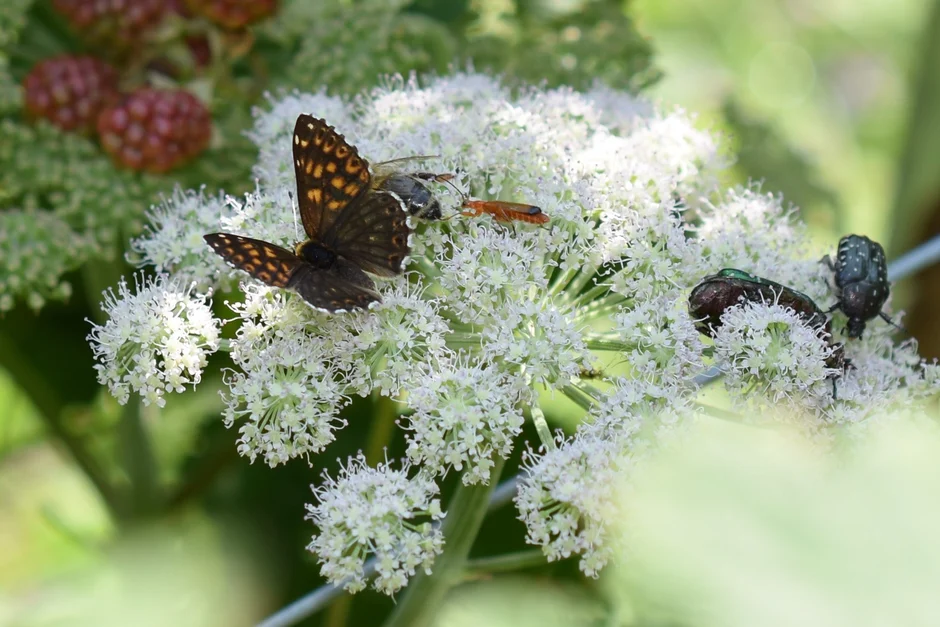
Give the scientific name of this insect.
Hamearis lucina
